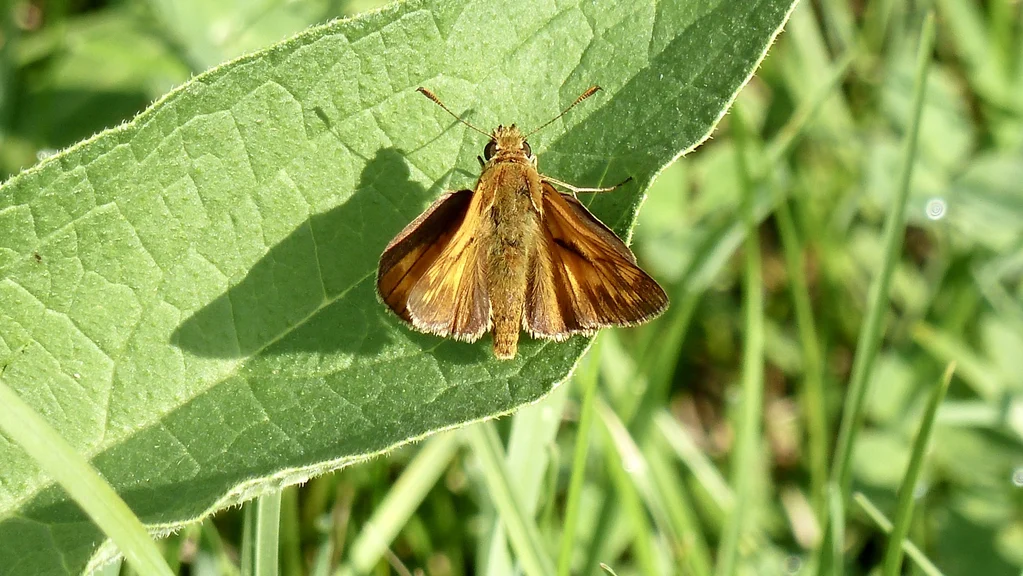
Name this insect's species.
Ochlodes sylvanus (also Ochlodes venata)
